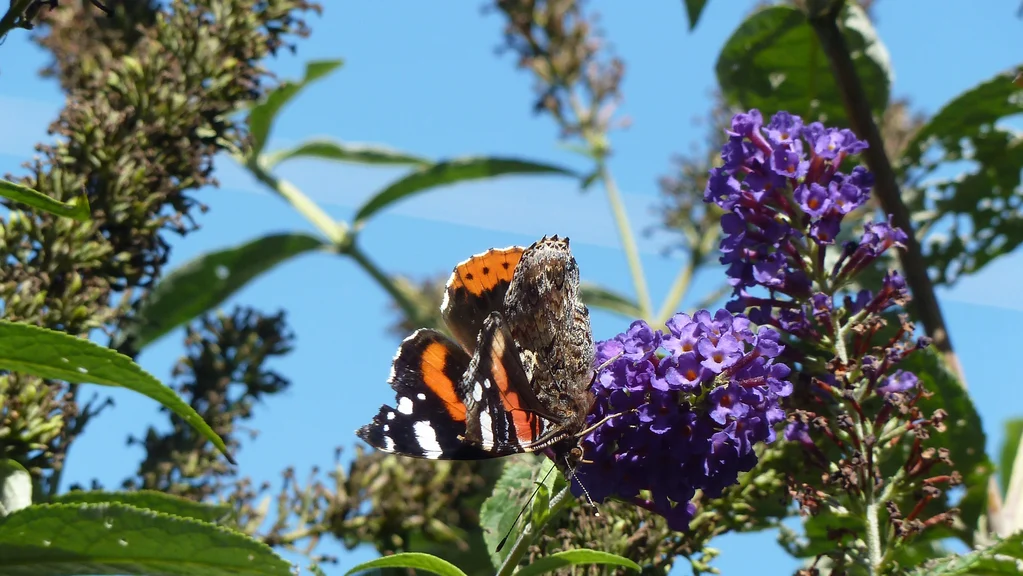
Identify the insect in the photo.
Vanessa atalanta
